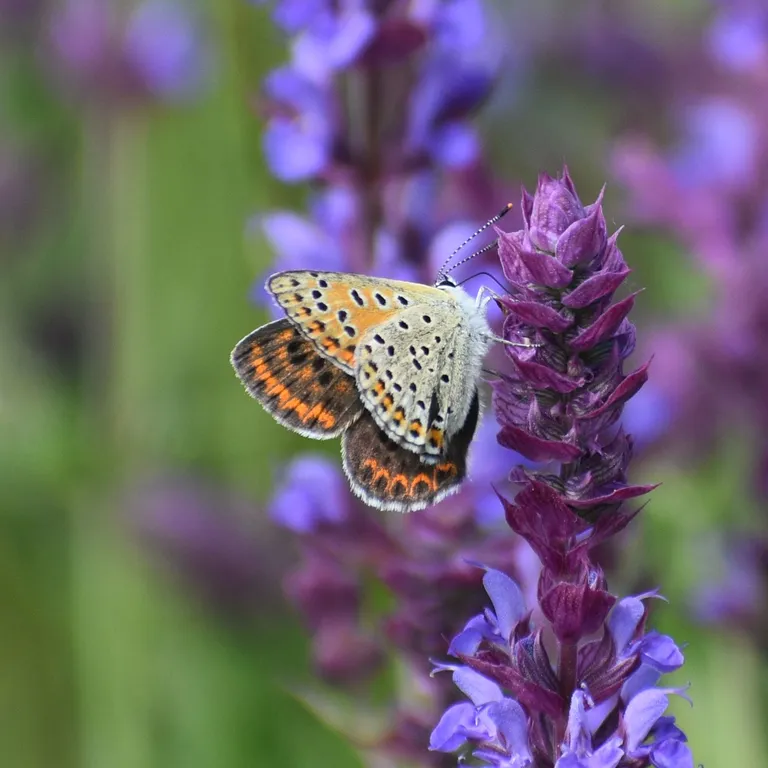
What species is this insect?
Lycaena tityrus (also Loweia tityrus)
